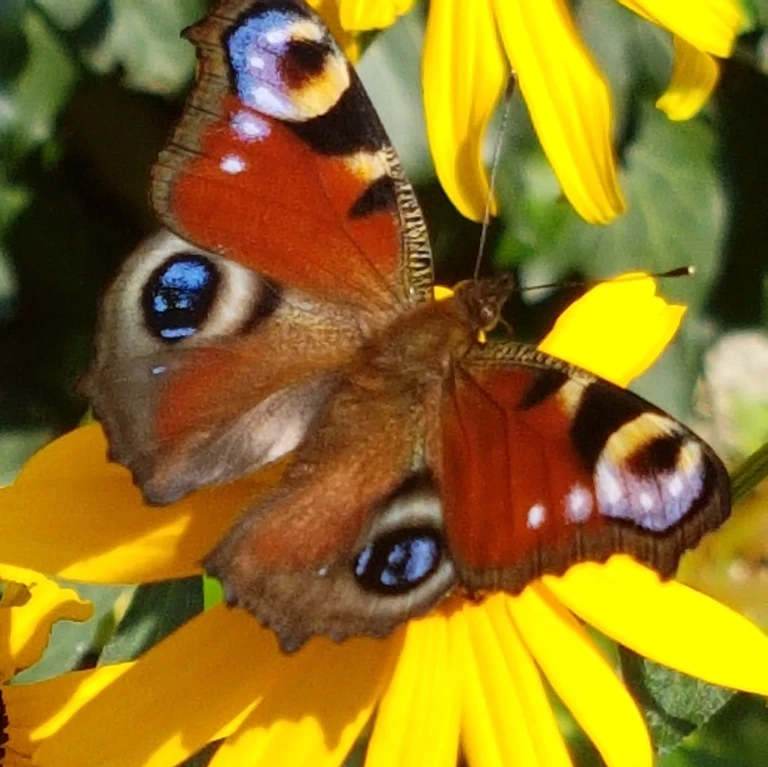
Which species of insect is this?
Aglais io
